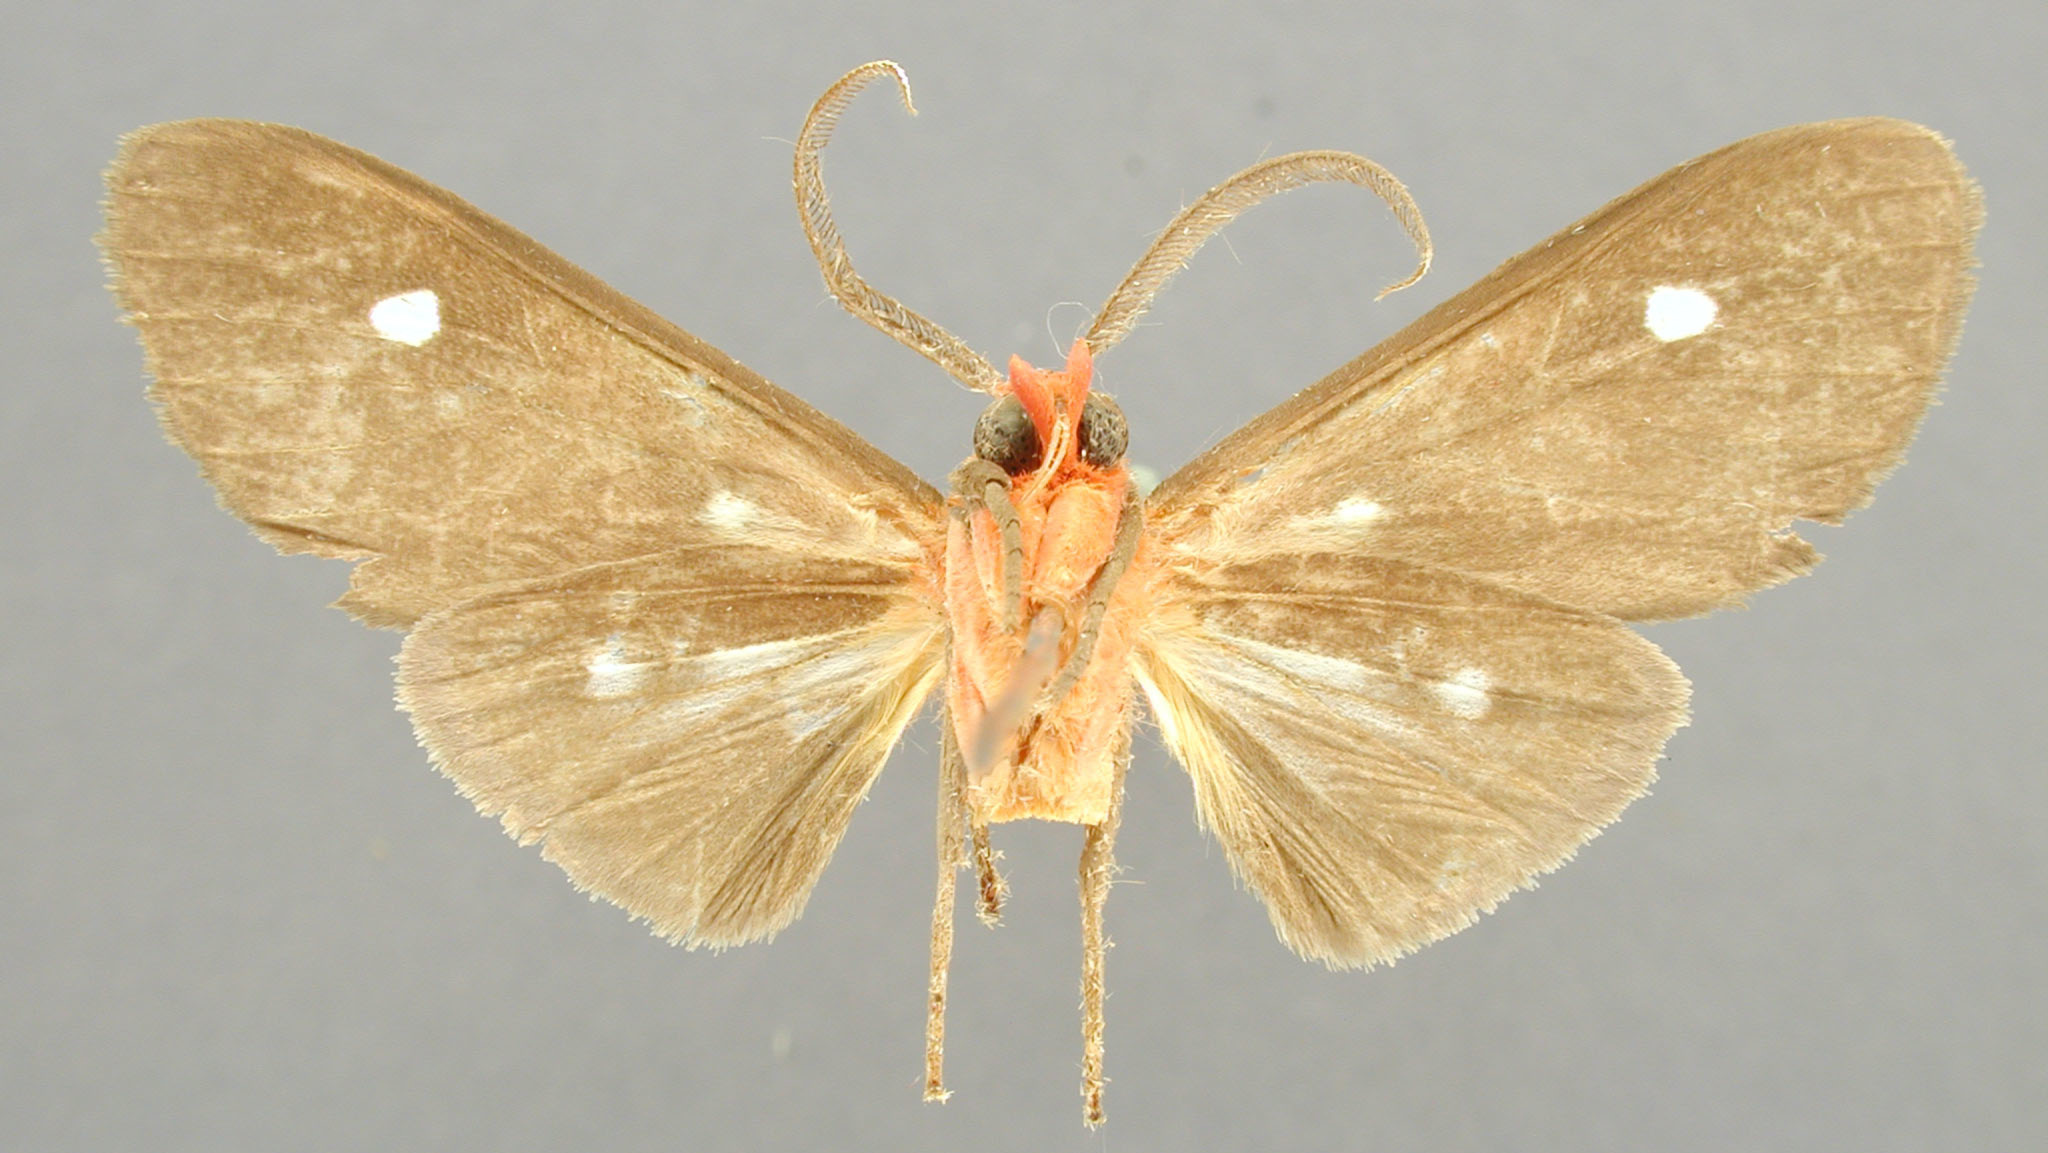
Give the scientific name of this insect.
Hyperthaema haemacta
